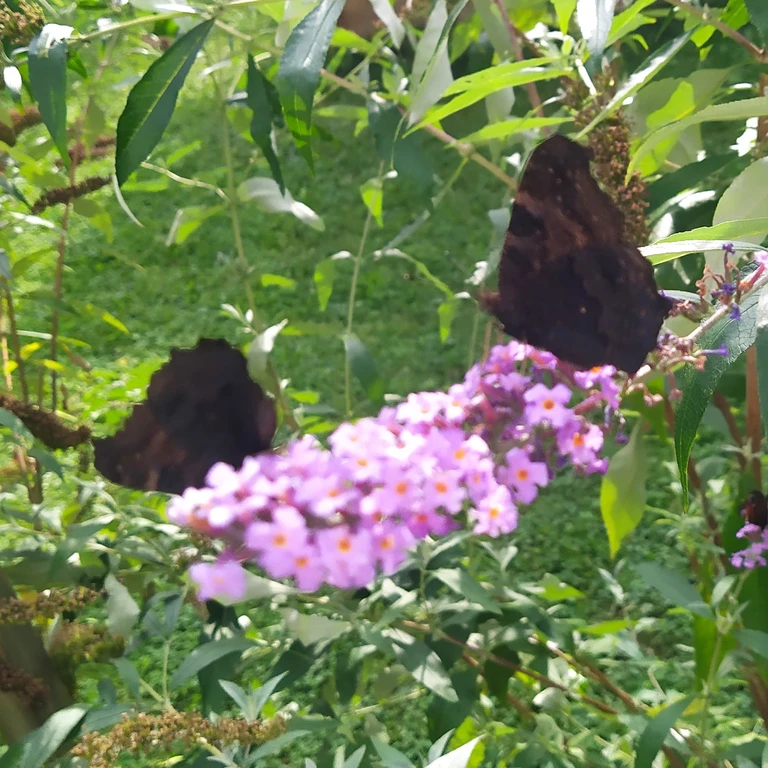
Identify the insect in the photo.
Aglais io
